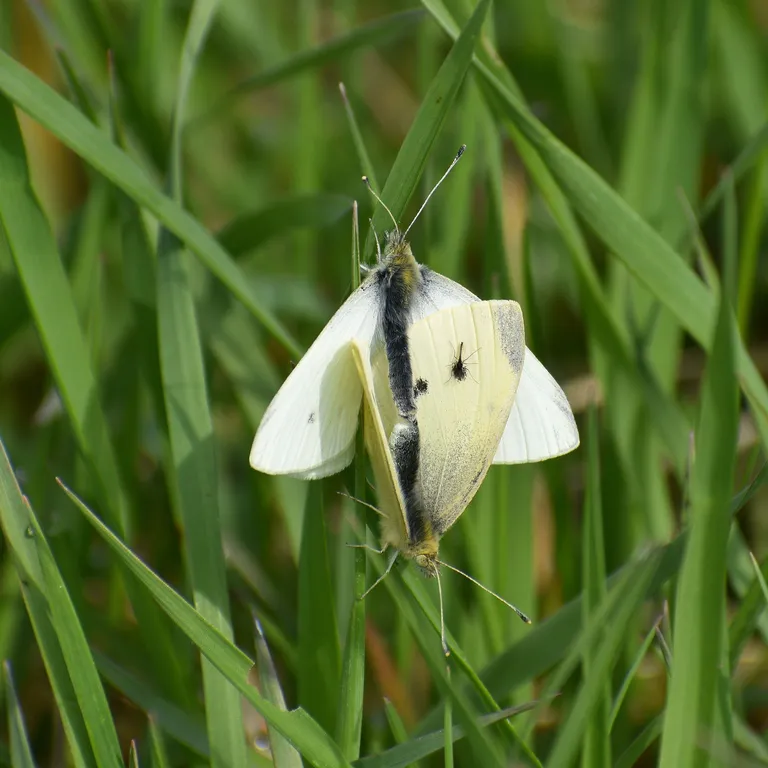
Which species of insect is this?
Pieris rapae
